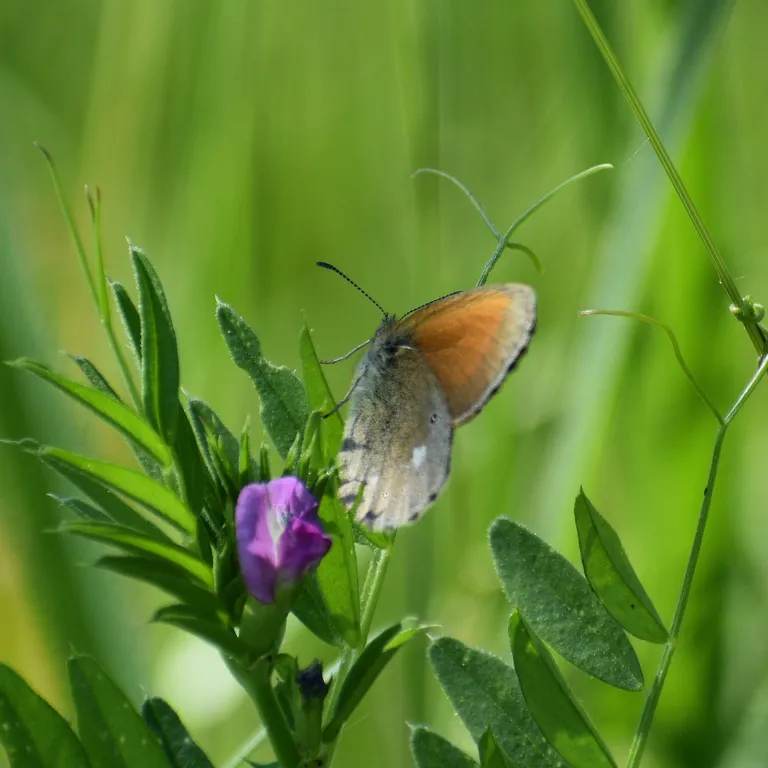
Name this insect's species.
Coenonympha glycerion (also Coenonympha iphis)
